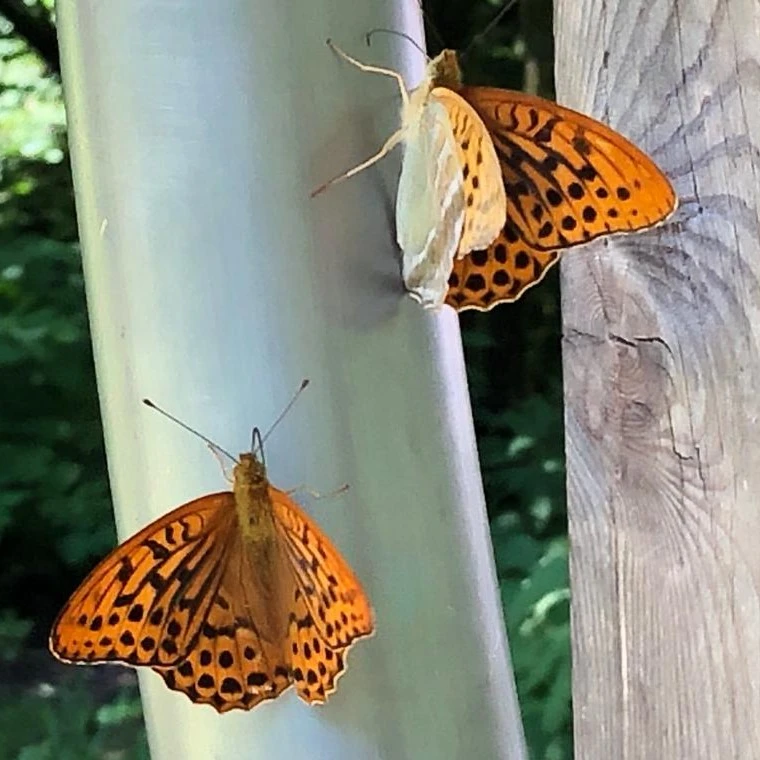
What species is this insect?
Argynnis paphia
